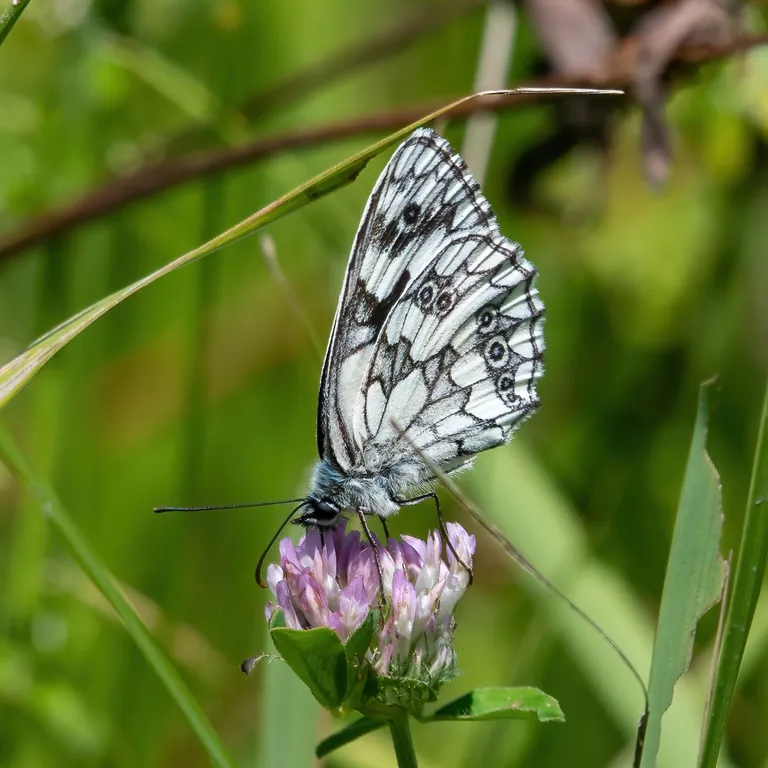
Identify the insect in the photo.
Melanargia galathea
